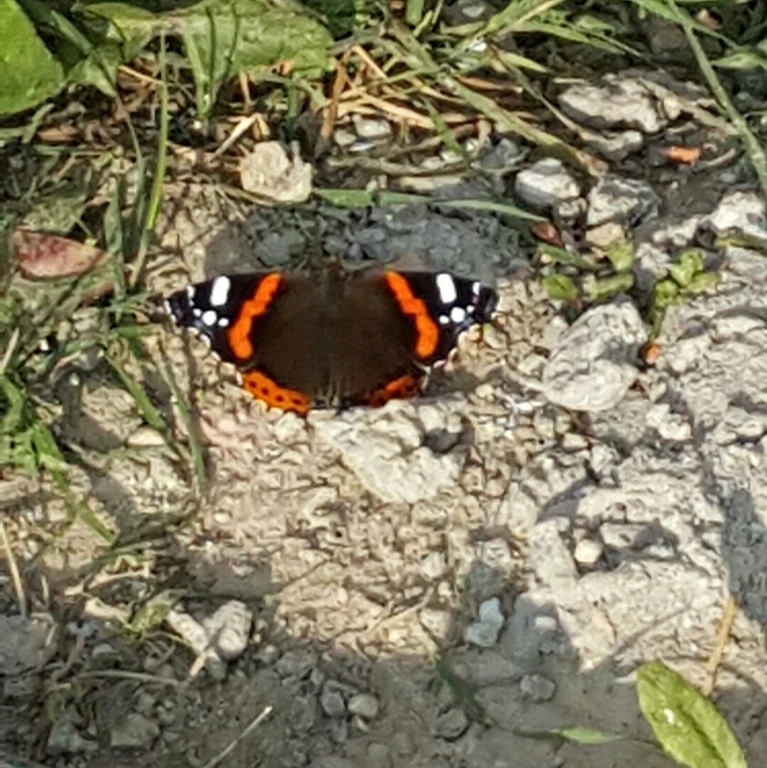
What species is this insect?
Vanessa atalanta
